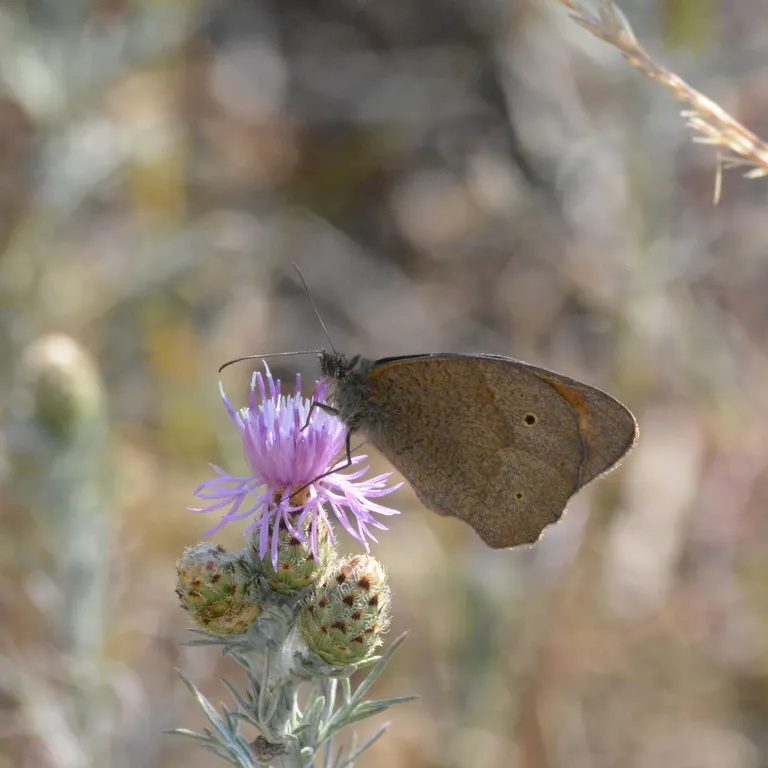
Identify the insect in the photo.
Maniola jurtina
